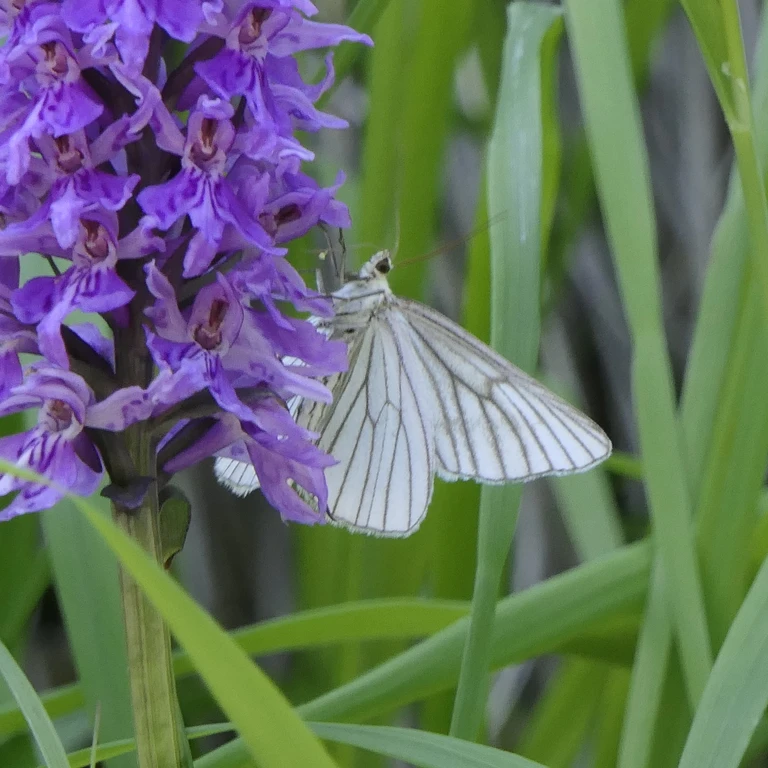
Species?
Siona lineata
